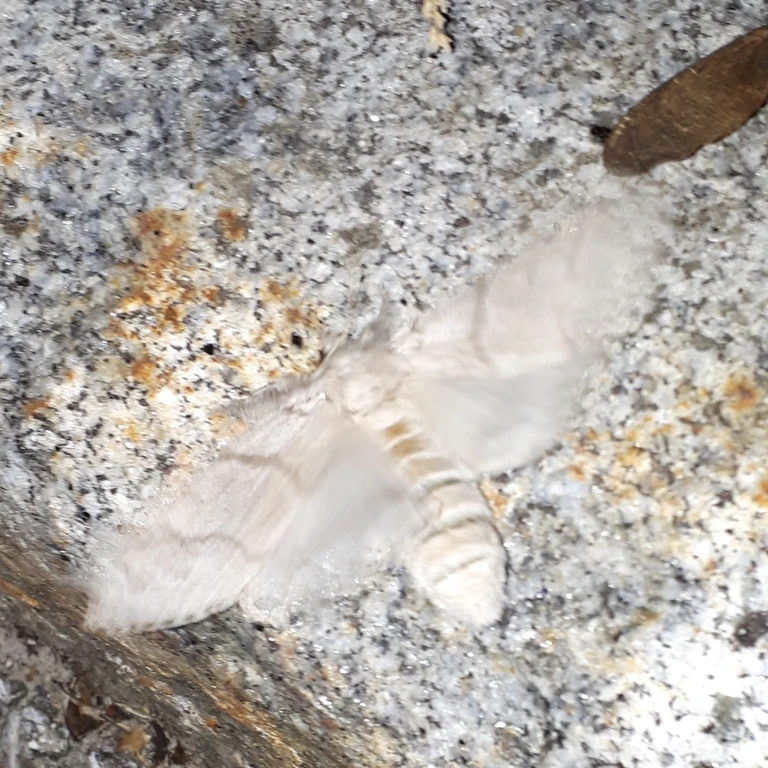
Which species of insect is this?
Calliteara pudibunda
